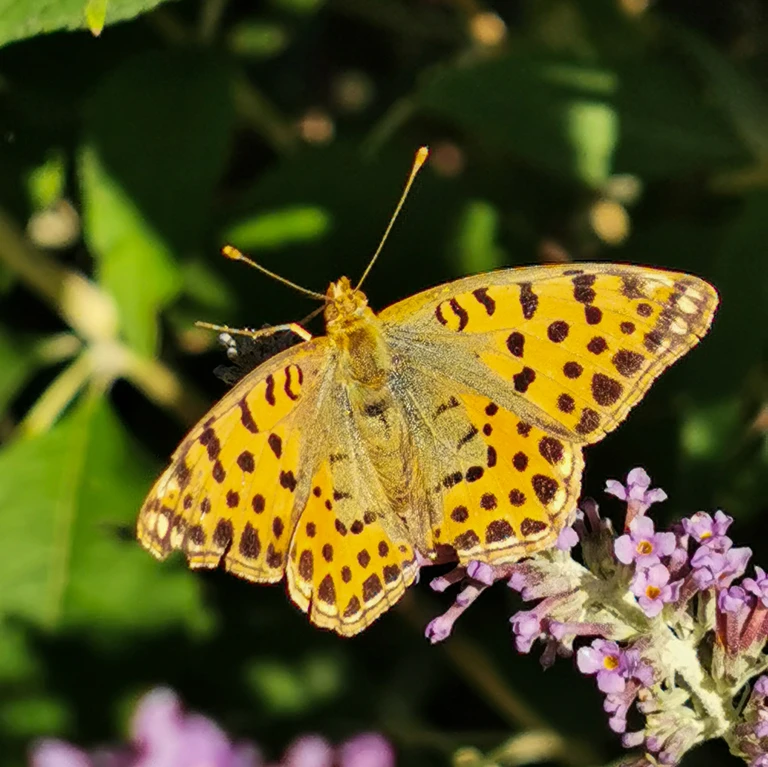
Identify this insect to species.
Issoria lathonia
